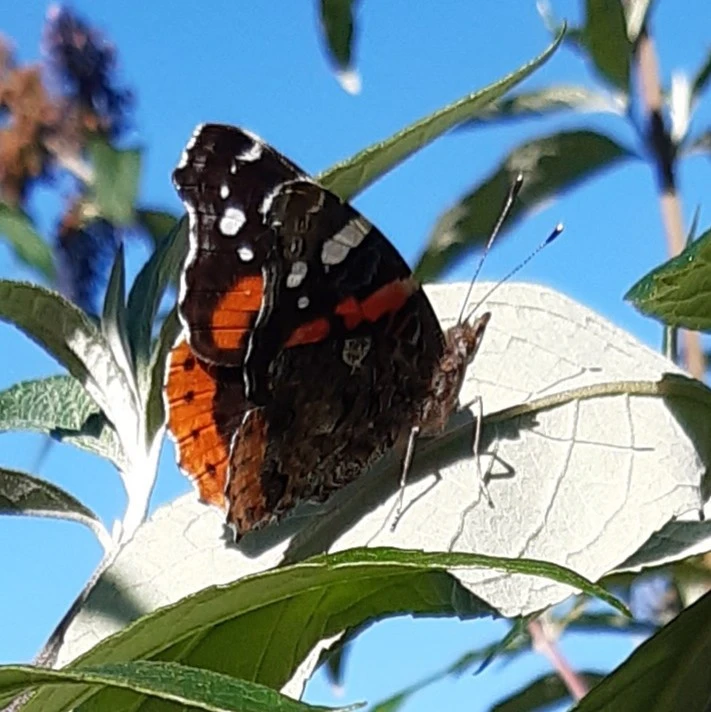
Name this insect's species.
Vanessa atalanta
